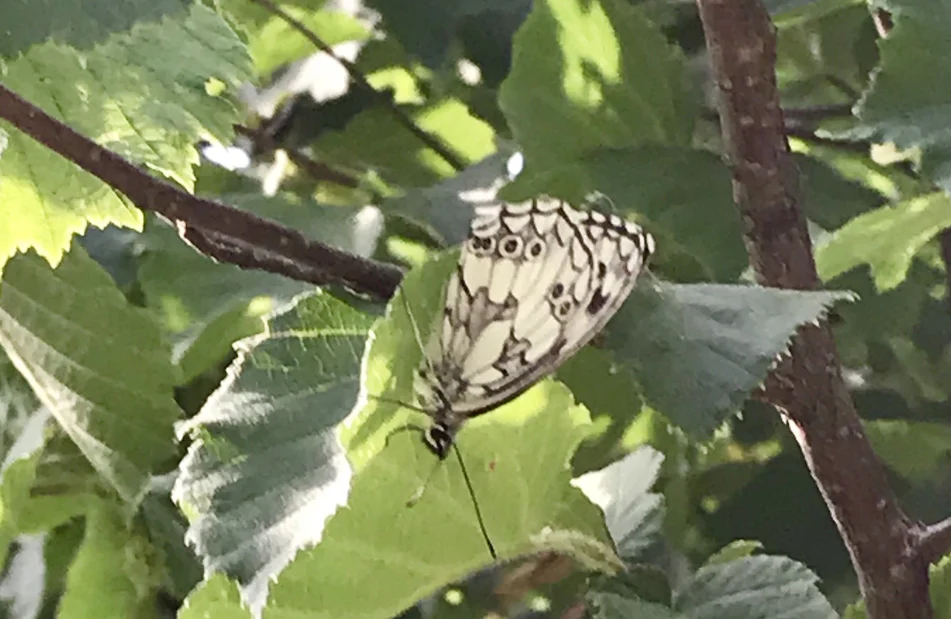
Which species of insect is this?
Melanargia galathea
